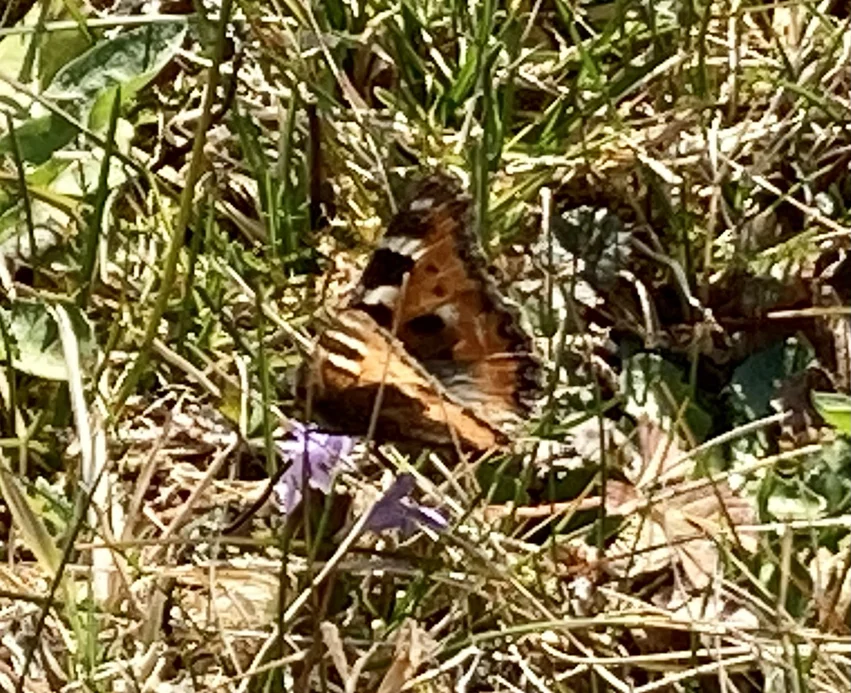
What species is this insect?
Aglais urticae
